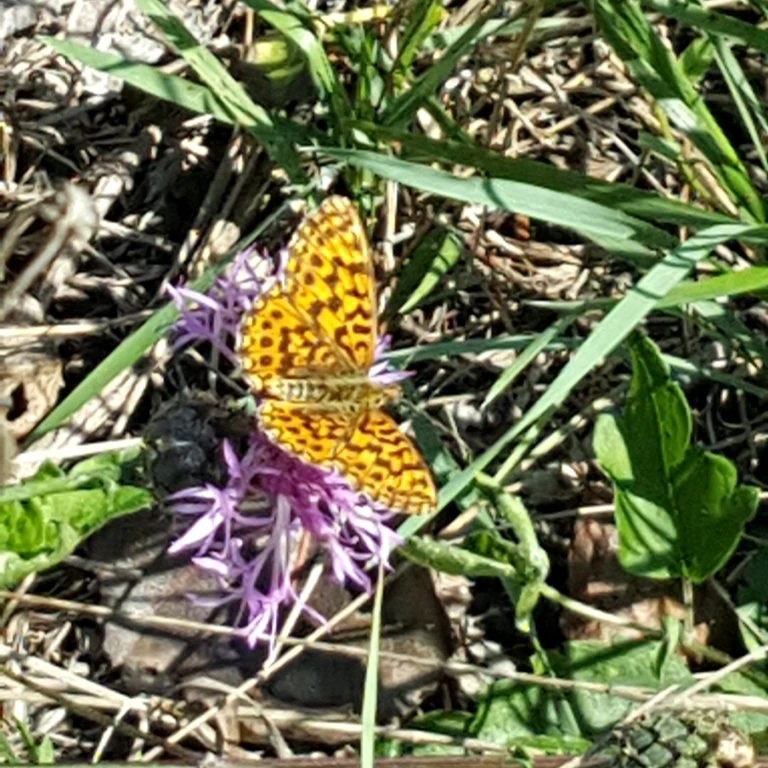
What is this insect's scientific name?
Boloria dia
